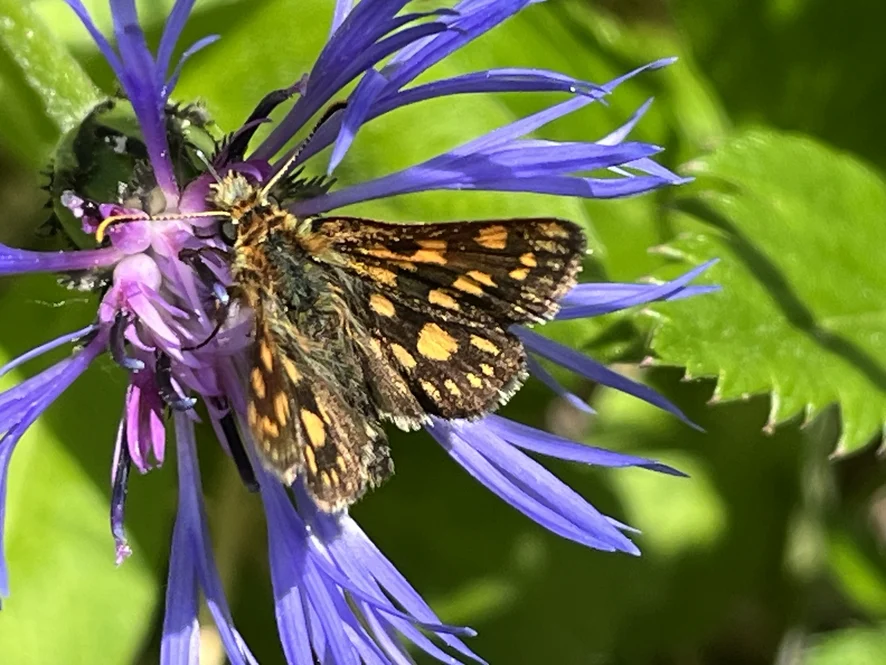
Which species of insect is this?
Carterocephalus palaemon
